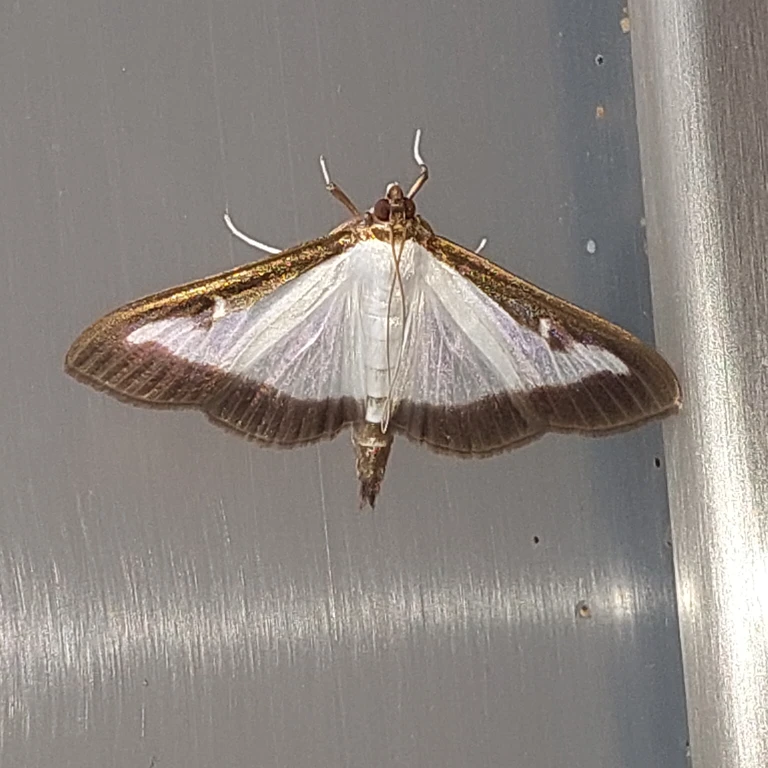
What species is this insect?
Cydalima perspectalis
